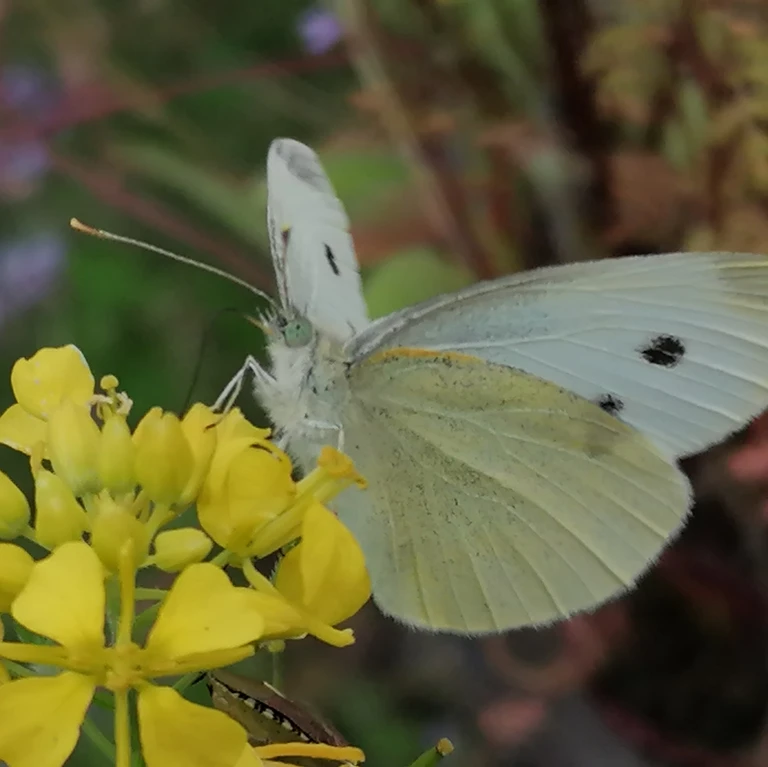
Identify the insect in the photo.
Pieris rapae
